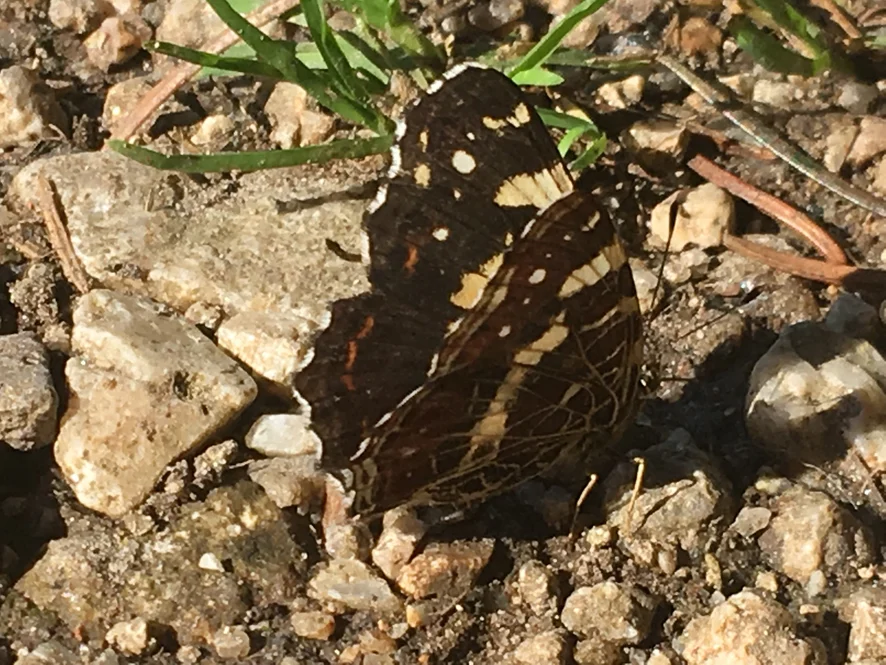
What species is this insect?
Araschnia levana
